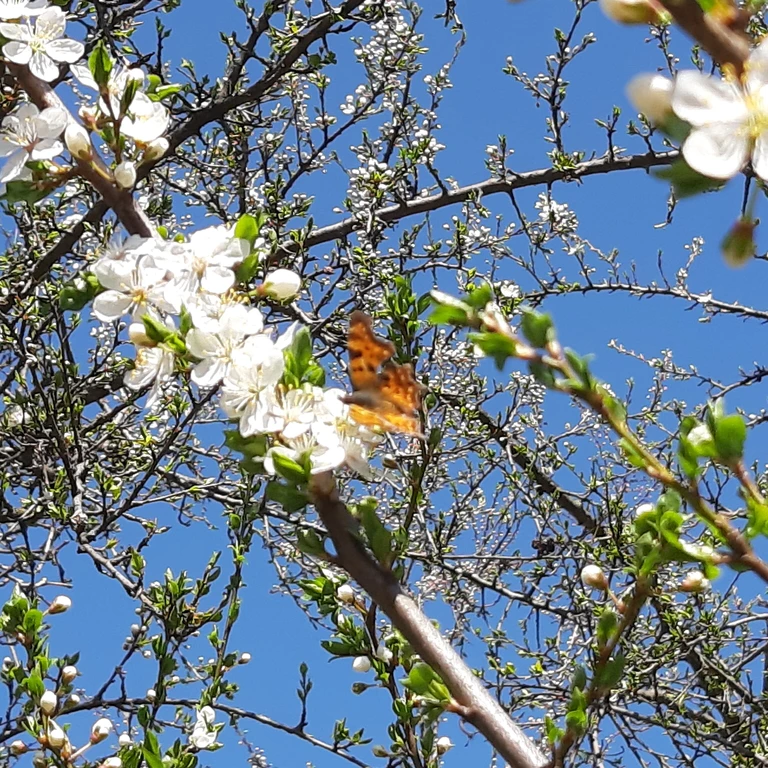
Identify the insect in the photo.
Polygonia c-album
